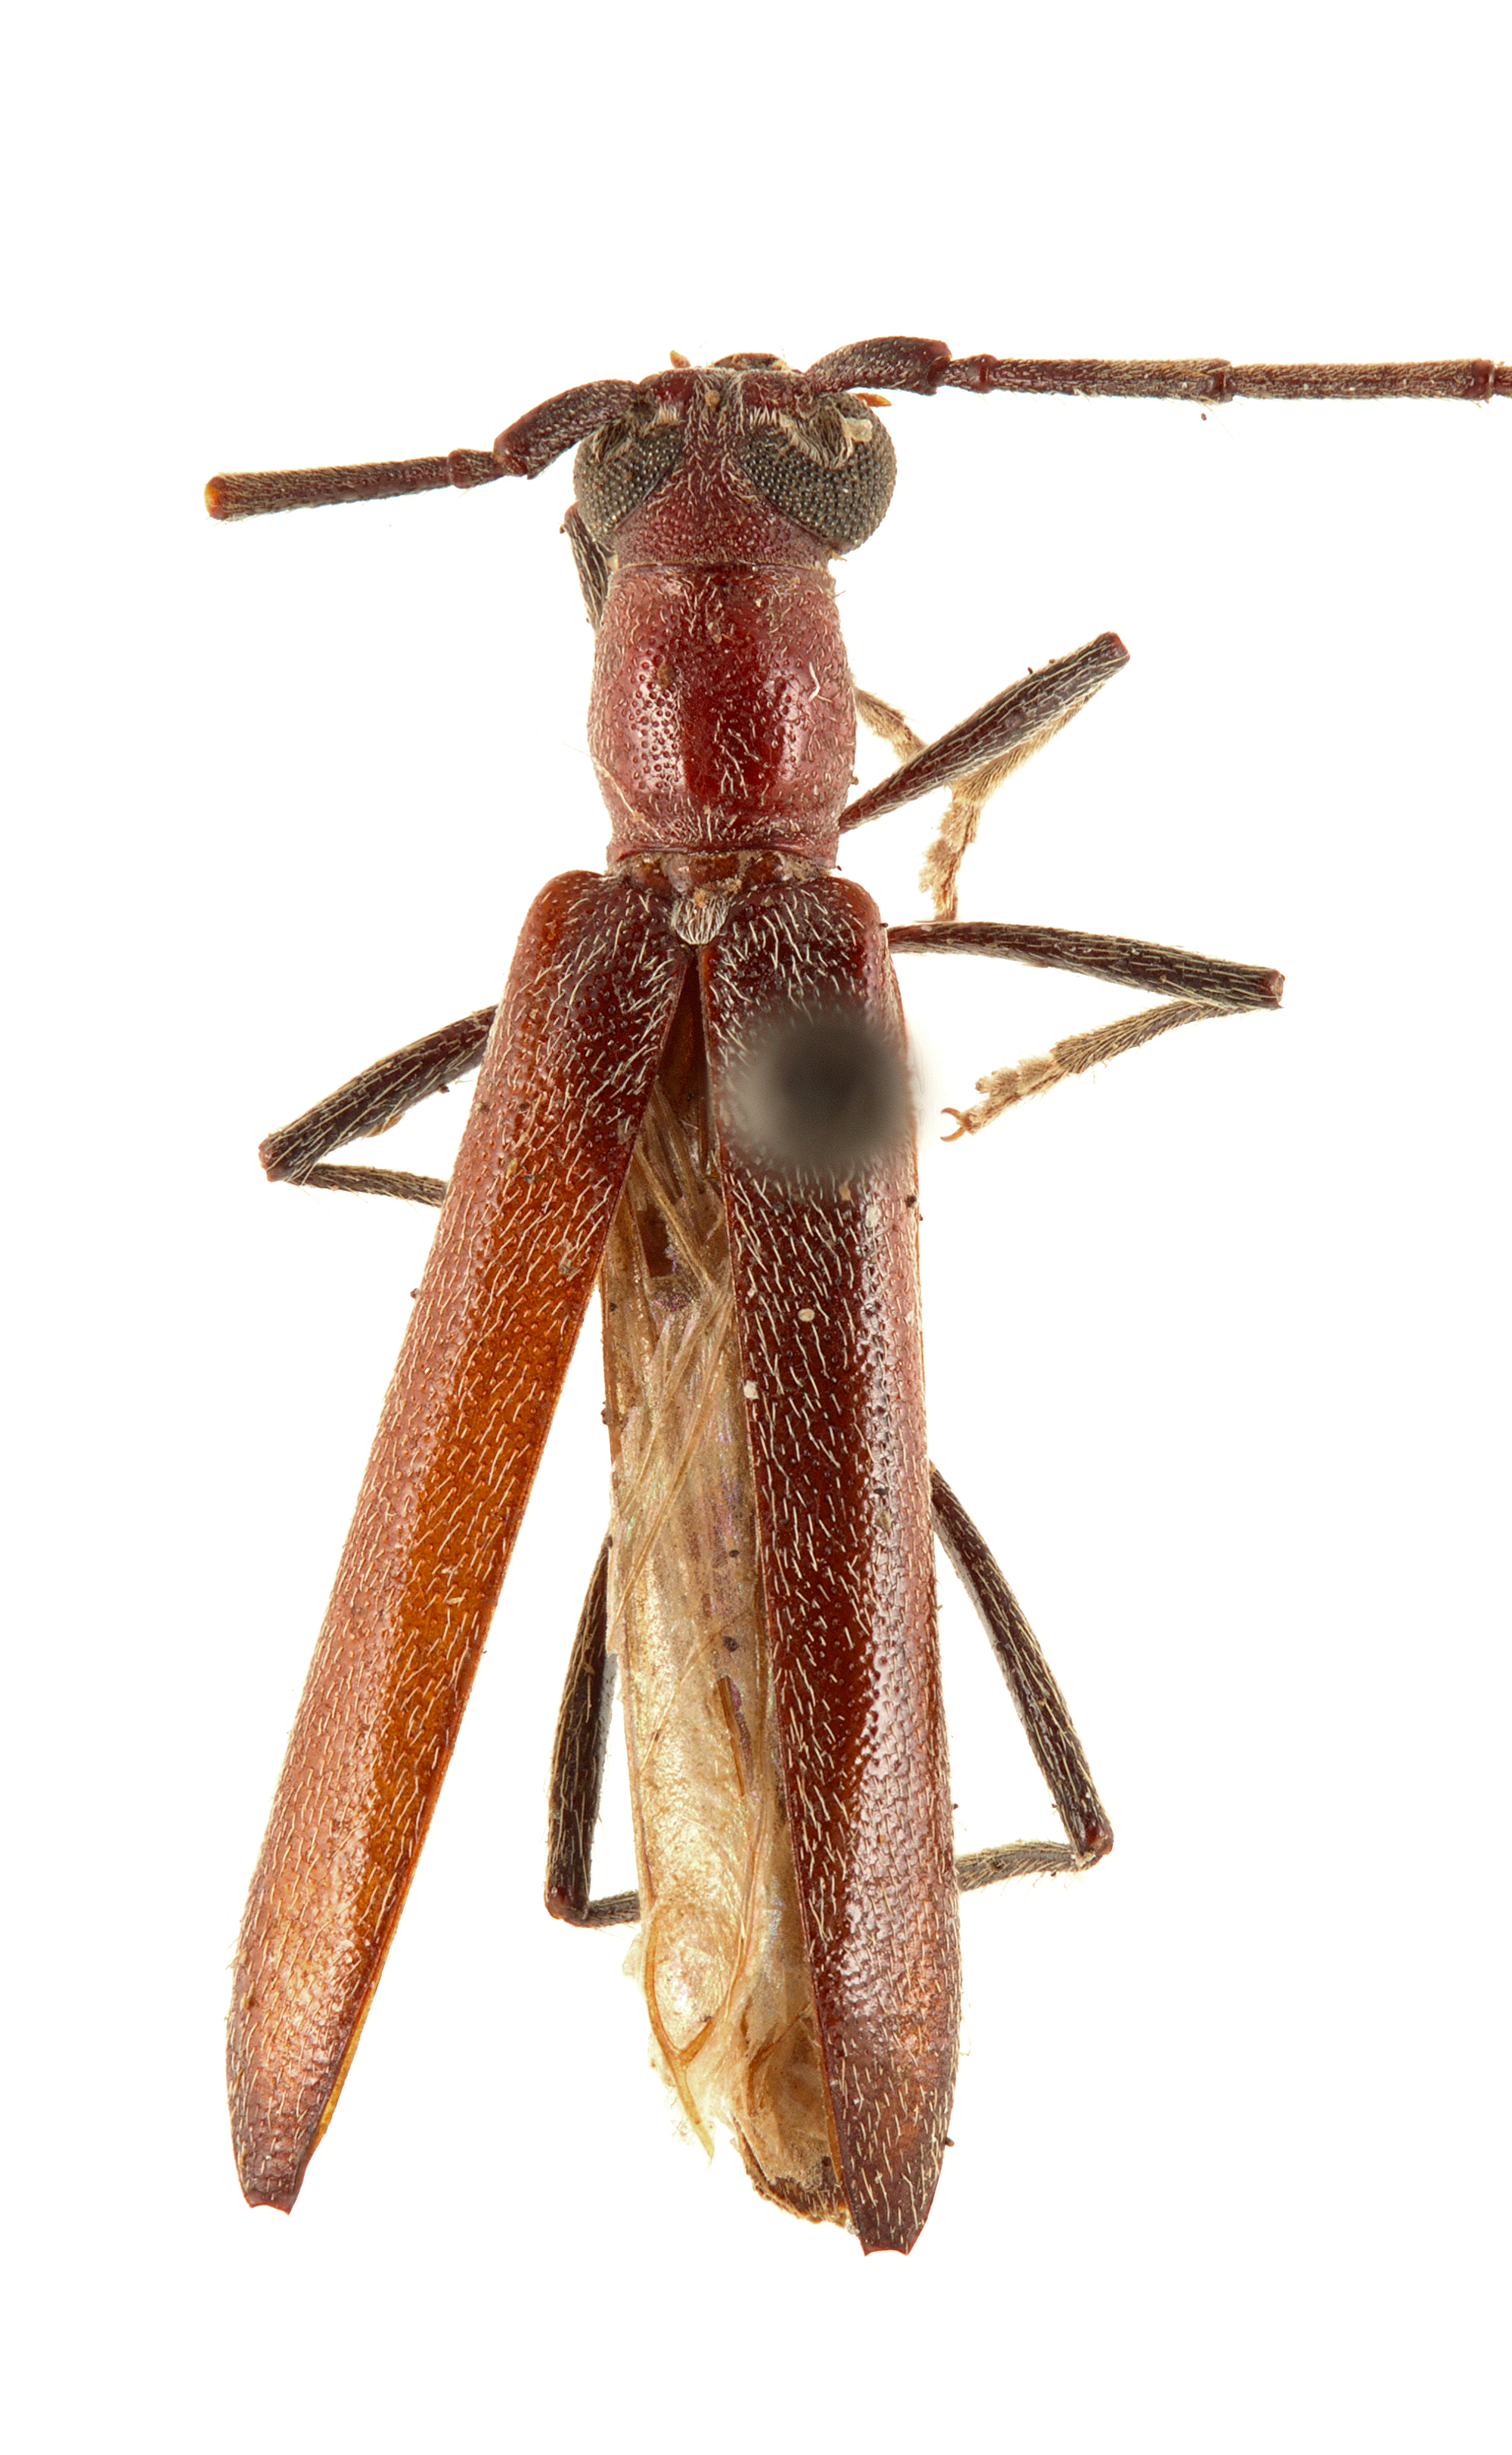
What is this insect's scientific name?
Morphaneflus prolixus
